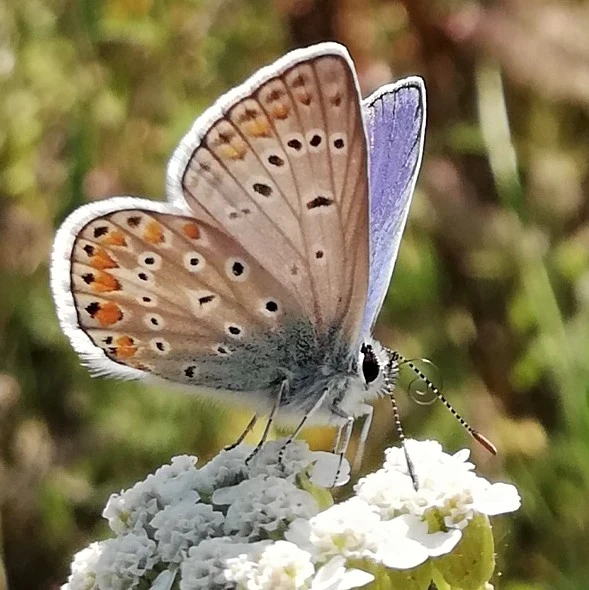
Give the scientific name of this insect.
Polyommatus icarus
